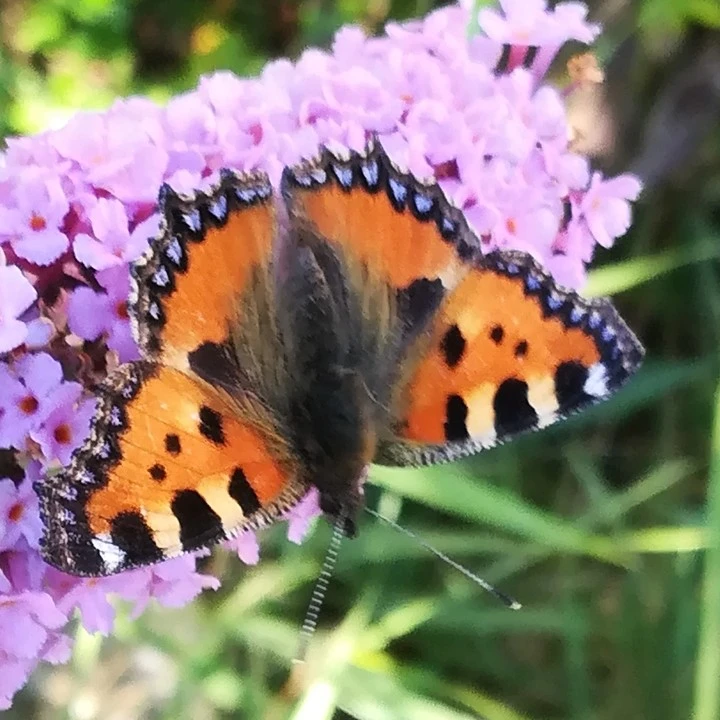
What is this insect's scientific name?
Aglais urticae
